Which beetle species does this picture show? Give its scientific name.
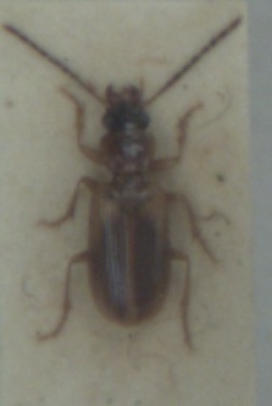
Anthracus consputus
